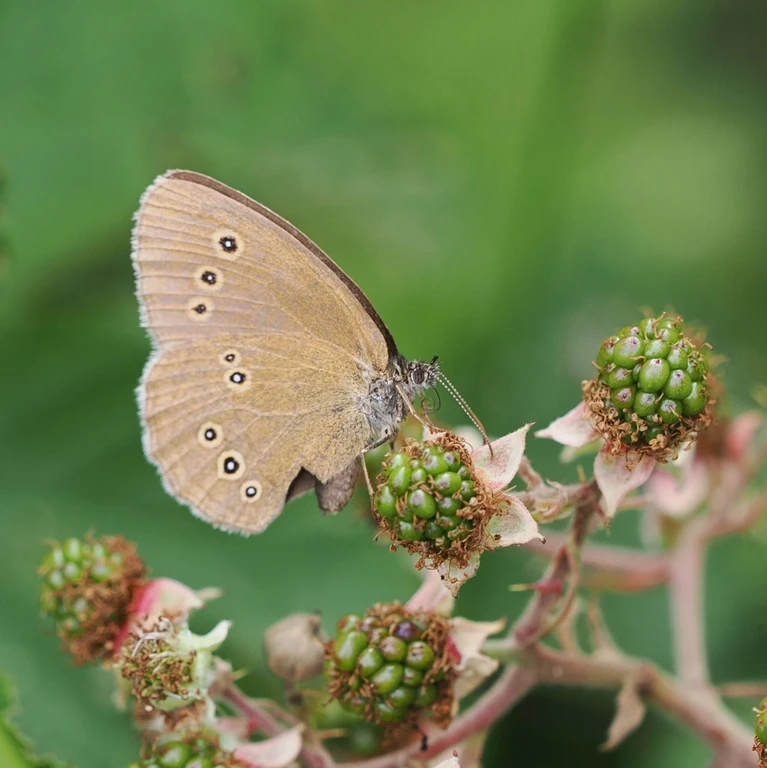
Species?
Aphantopus hyperantus
